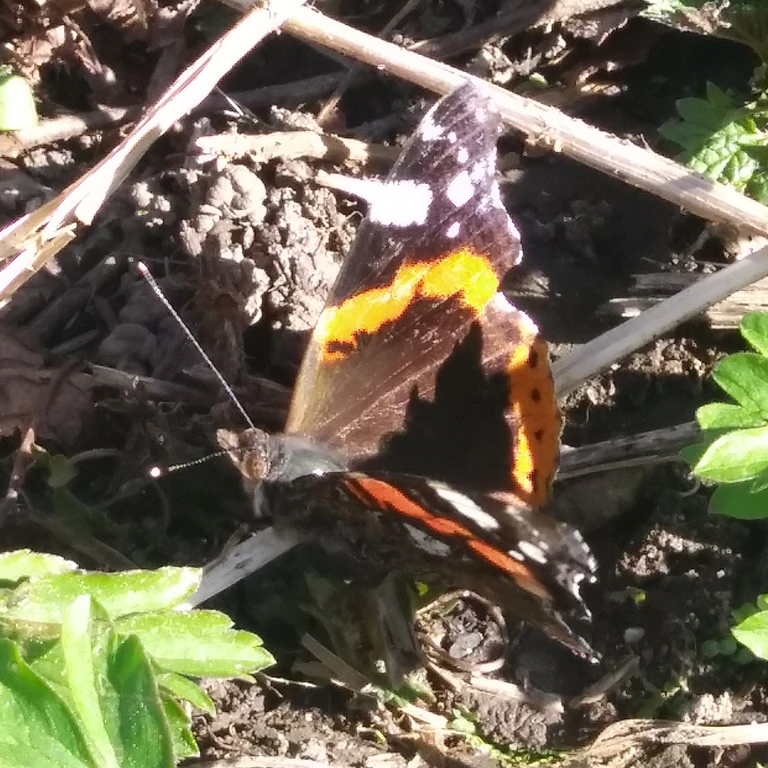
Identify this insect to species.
Vanessa atalanta
